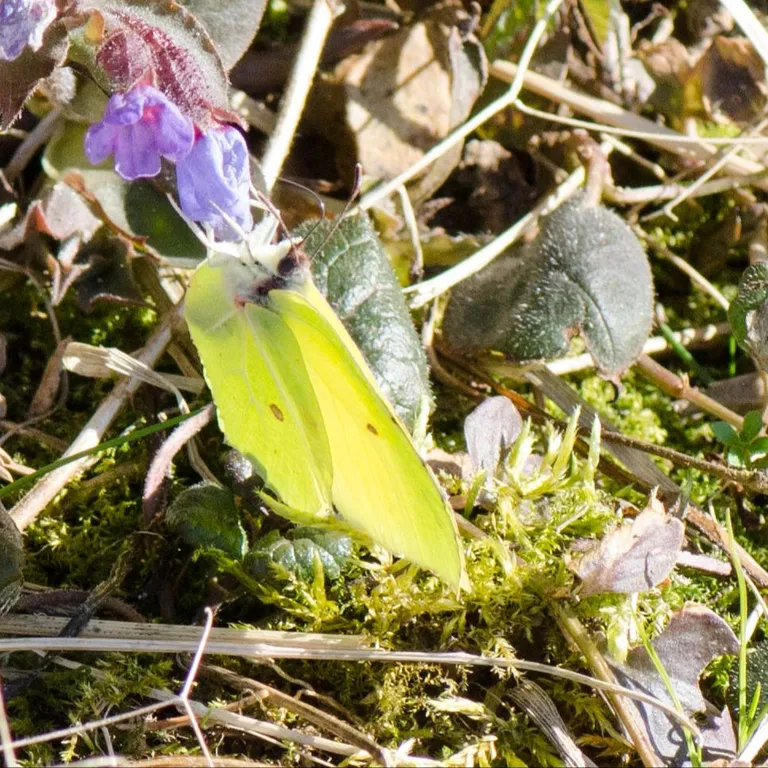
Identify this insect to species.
Gonepteryx rhamni
